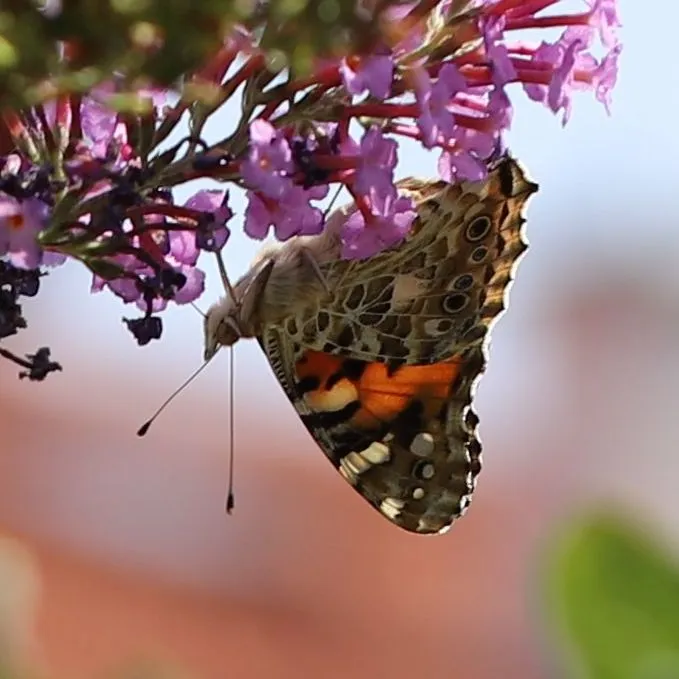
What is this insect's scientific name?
Vanessa cardui
